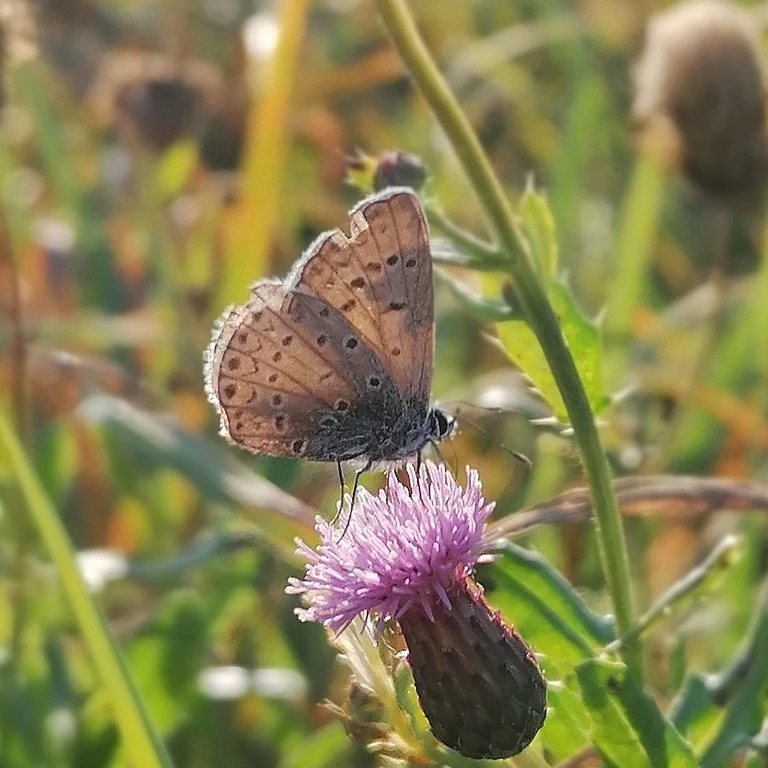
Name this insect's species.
Polyommatus icarus
